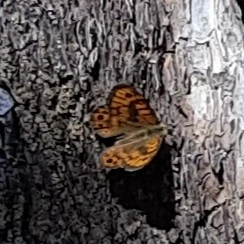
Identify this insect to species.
Lasiommata megera (also Pararge megera)
